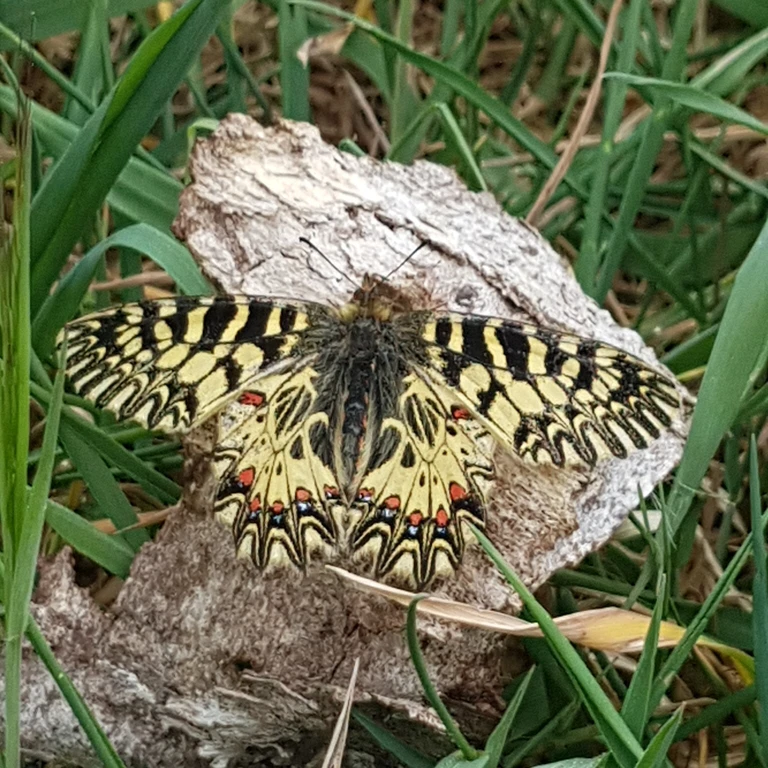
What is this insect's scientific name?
Zerynthia polyxena
